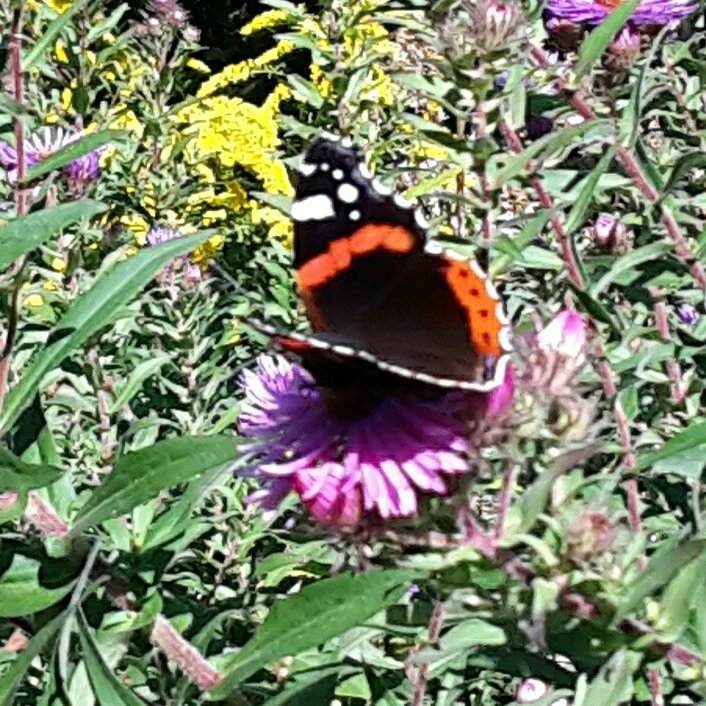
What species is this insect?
Vanessa atalanta
